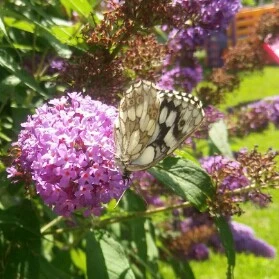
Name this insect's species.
Melanargia galathea
